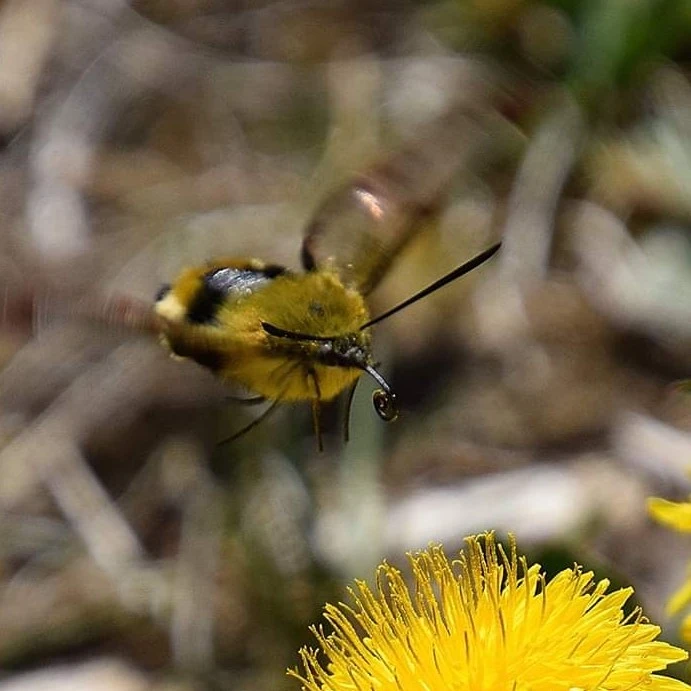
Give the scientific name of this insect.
Hemaris fuciformis
